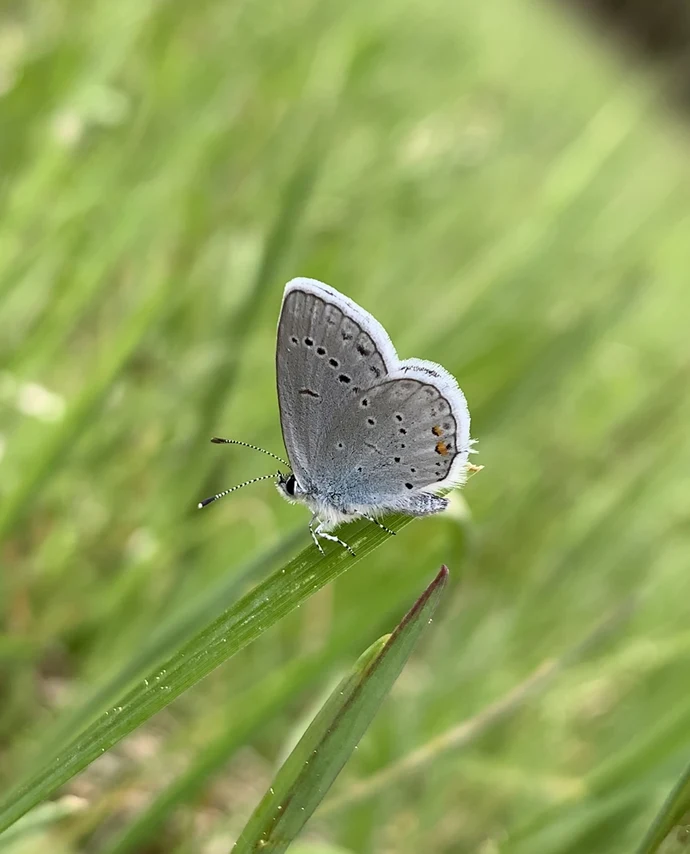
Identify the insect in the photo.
Cupido argiades (also Elkalyce argiades)
